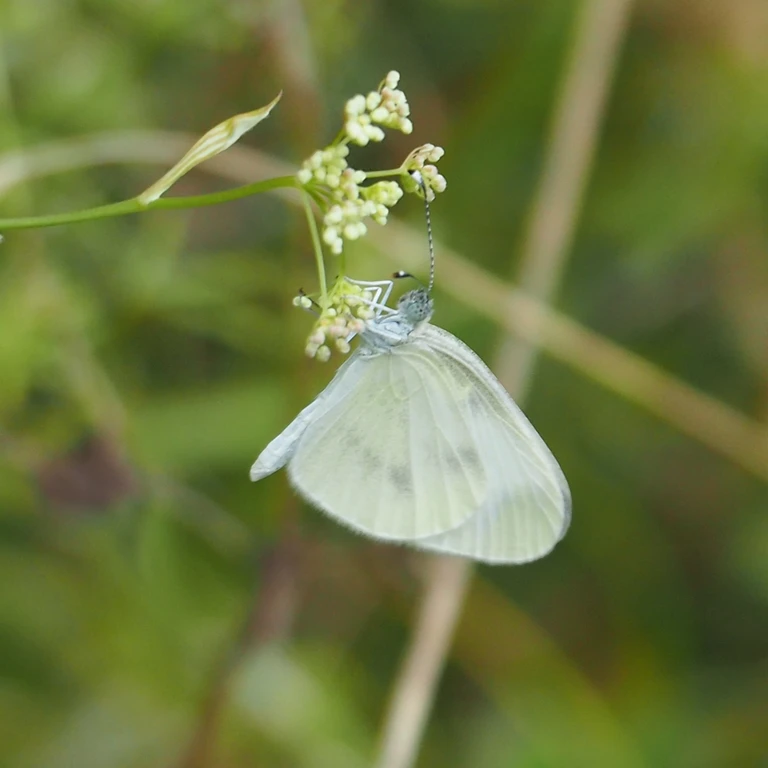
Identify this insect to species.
Leptidea sinapis/juvernica
